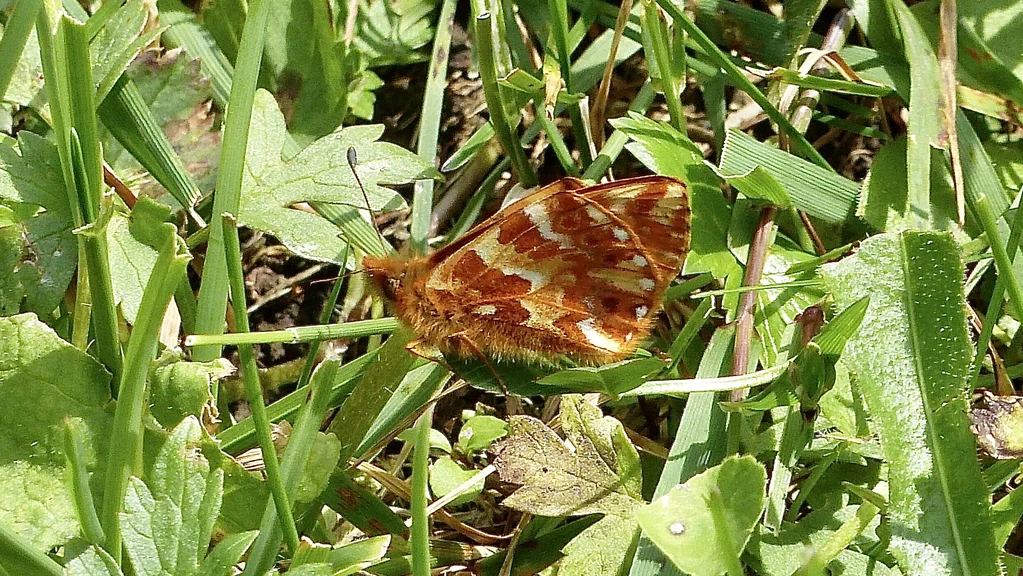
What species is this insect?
Boloria aquilonaris
